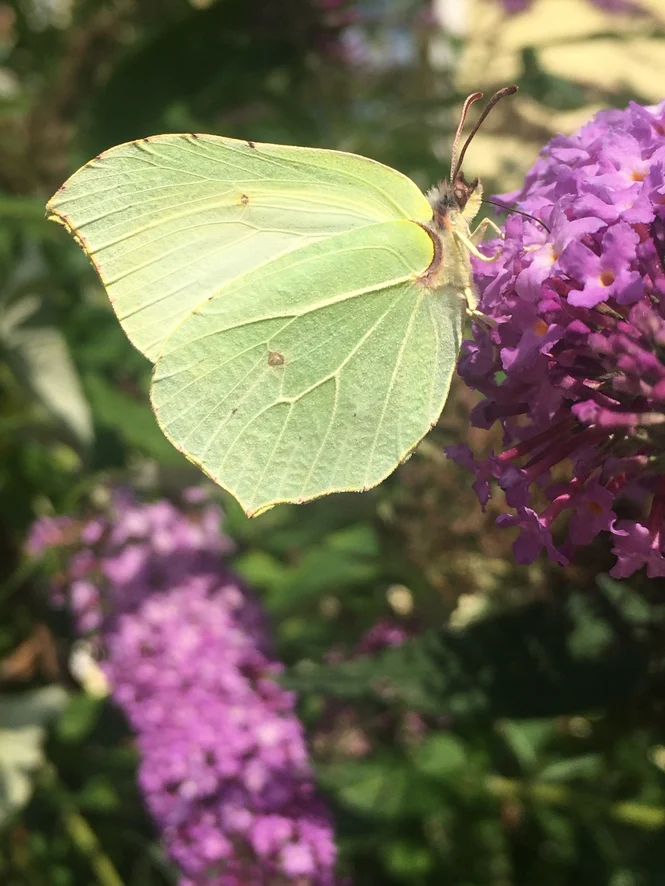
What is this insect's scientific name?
Gonepteryx rhamni
